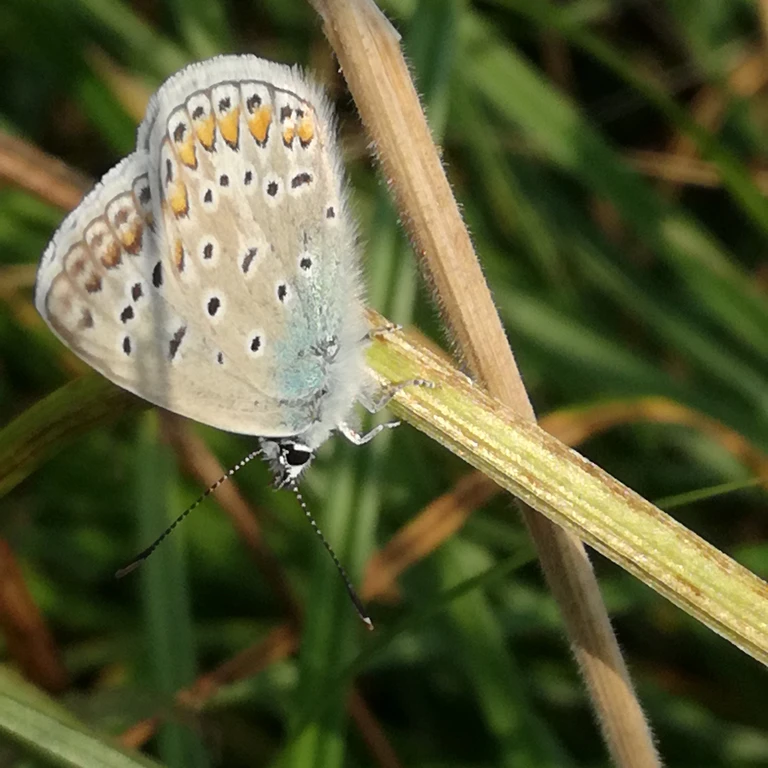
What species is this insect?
Polyommatus icarus
